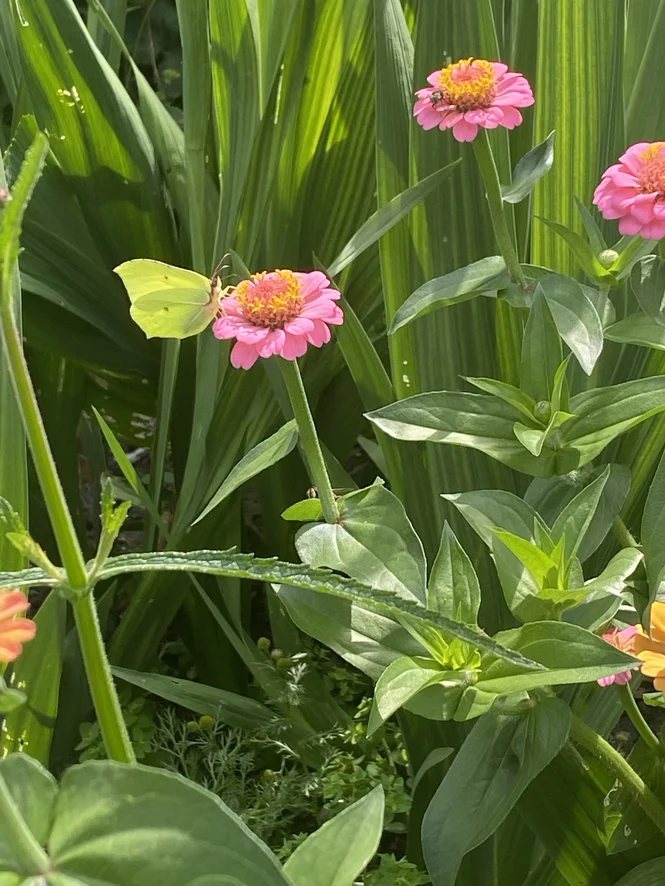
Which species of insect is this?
Gonepteryx rhamni
